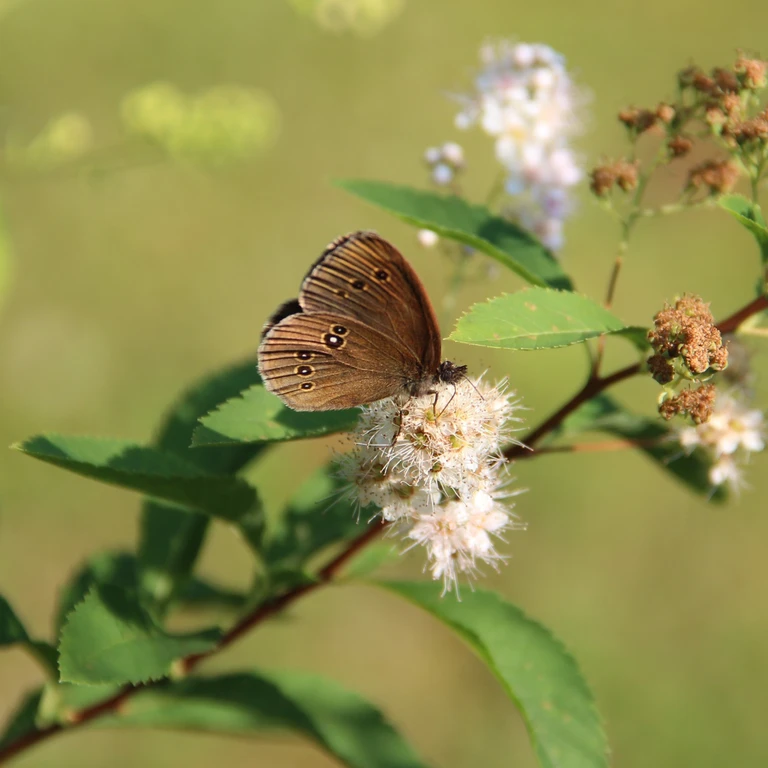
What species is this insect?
Aphantopus hyperantus
